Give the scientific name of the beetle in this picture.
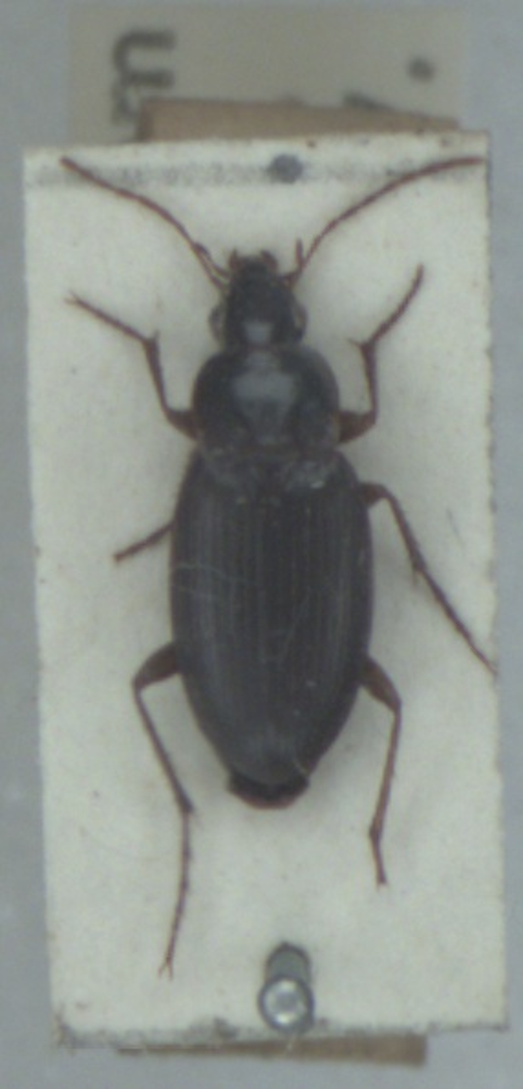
Calathus mollis
